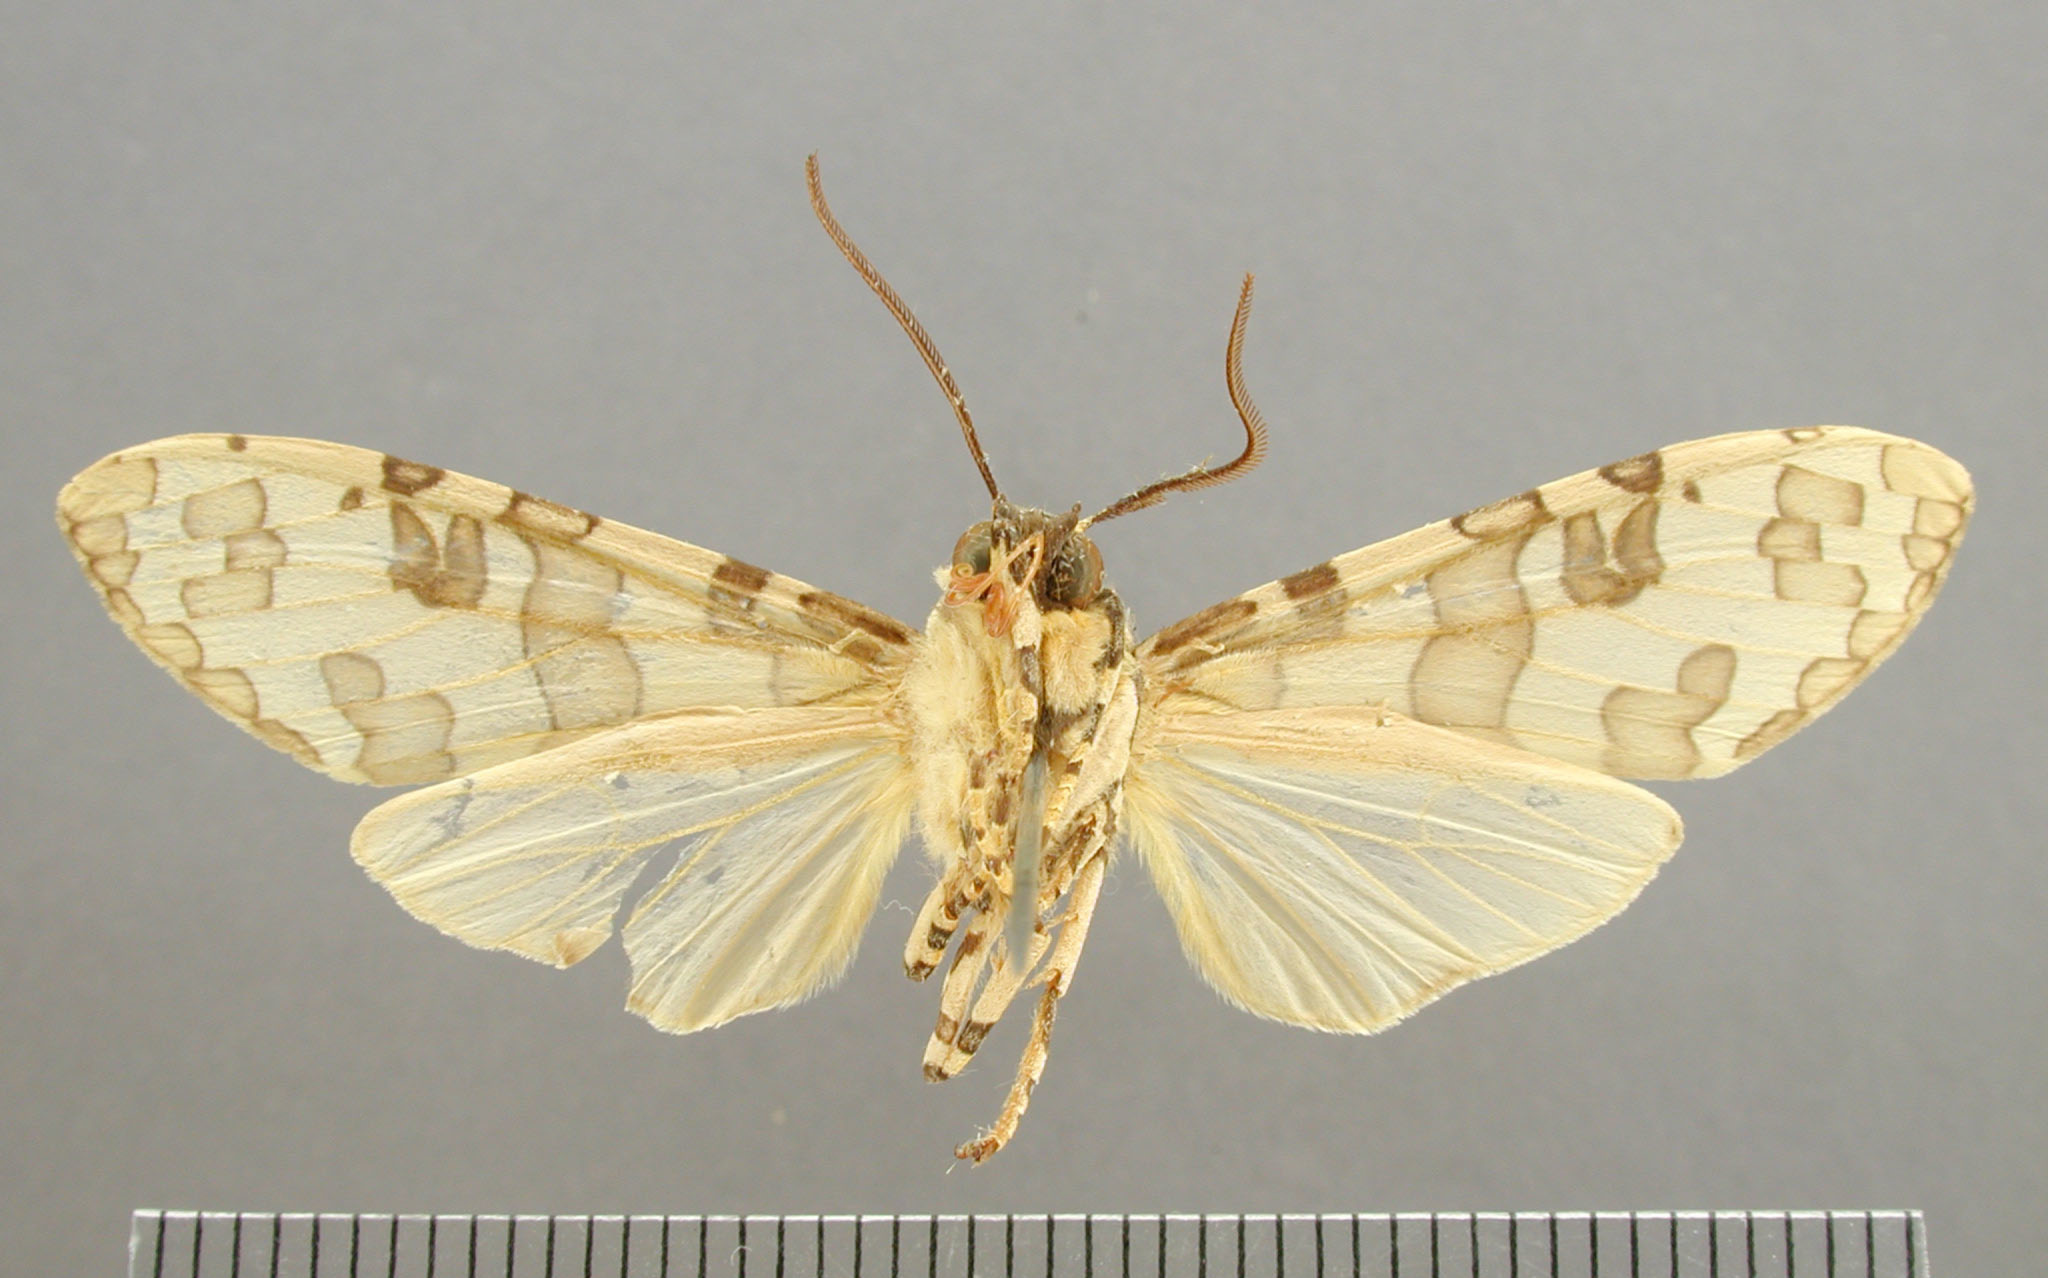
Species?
Halisidota cinctipes
